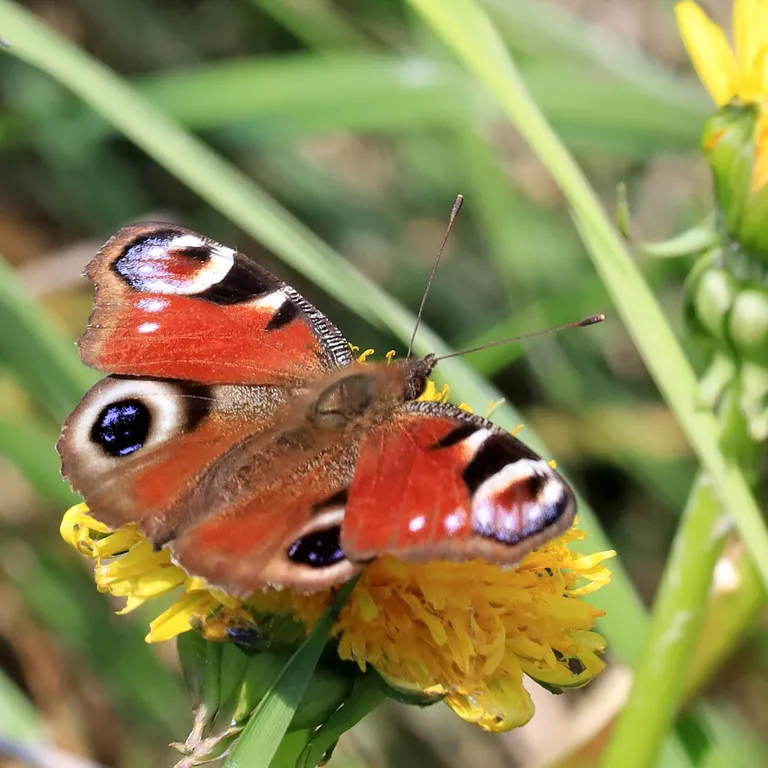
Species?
Aglais io
